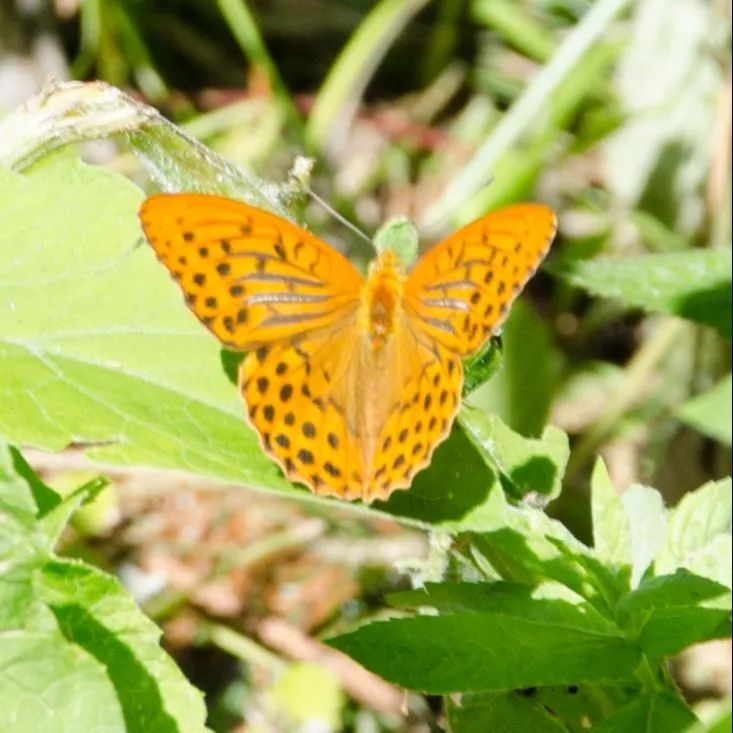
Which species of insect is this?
Argynnis paphia
